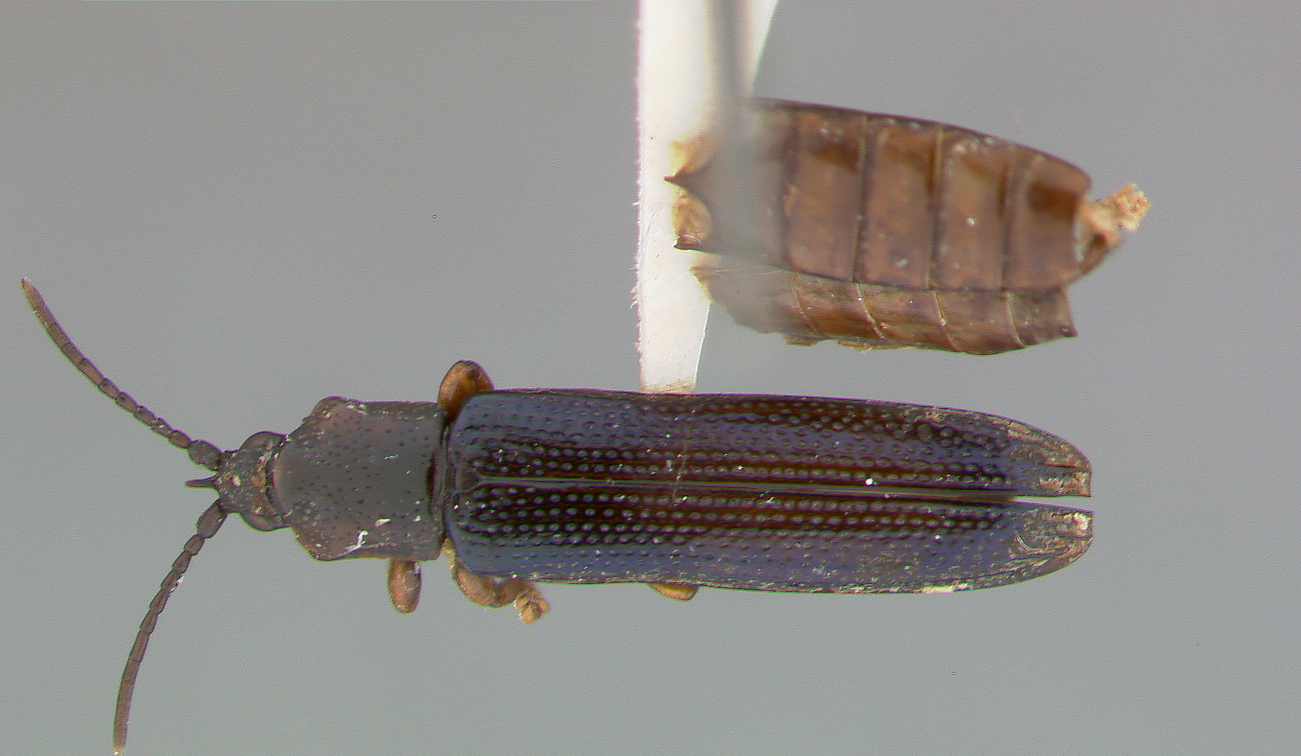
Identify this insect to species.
Brontispa yoshinoi
